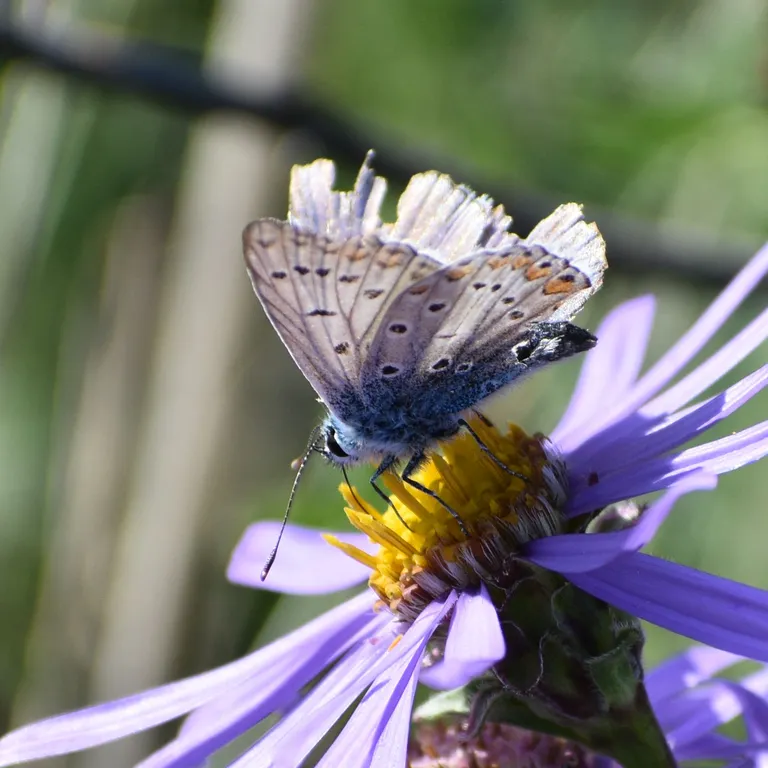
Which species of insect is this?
Polyommatus icarus
